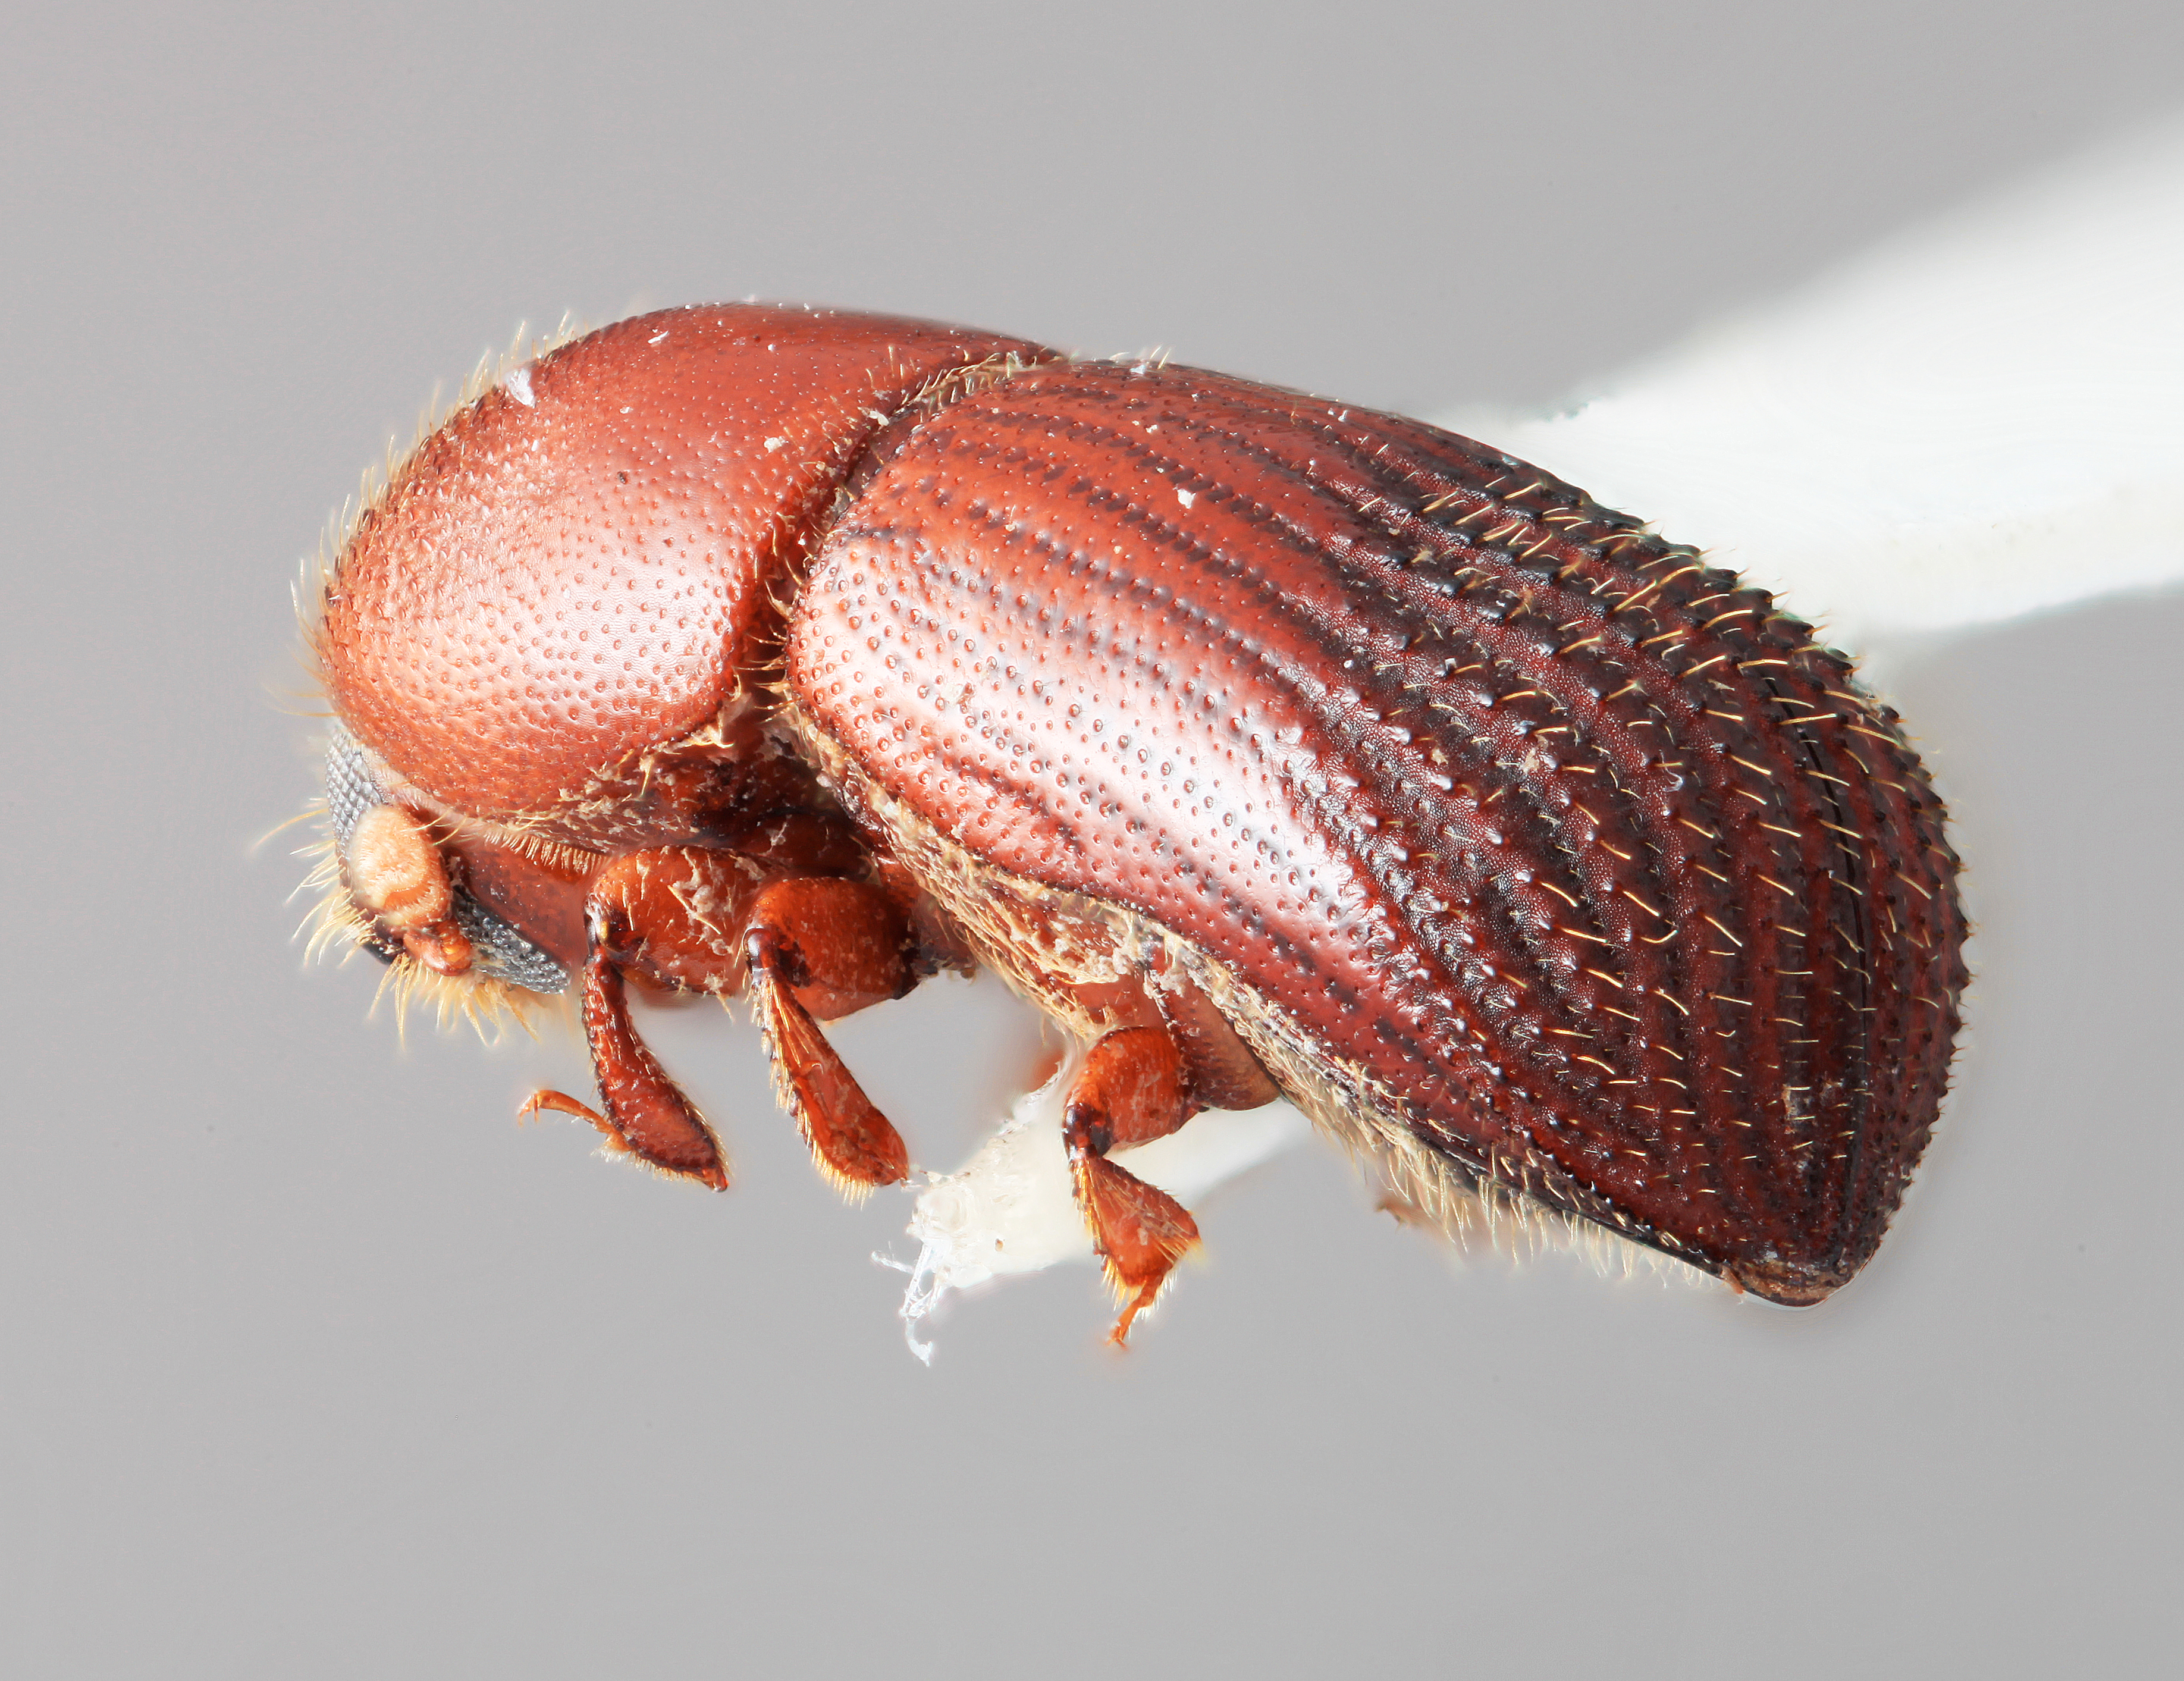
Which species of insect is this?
Dryocoetoides insculptis
